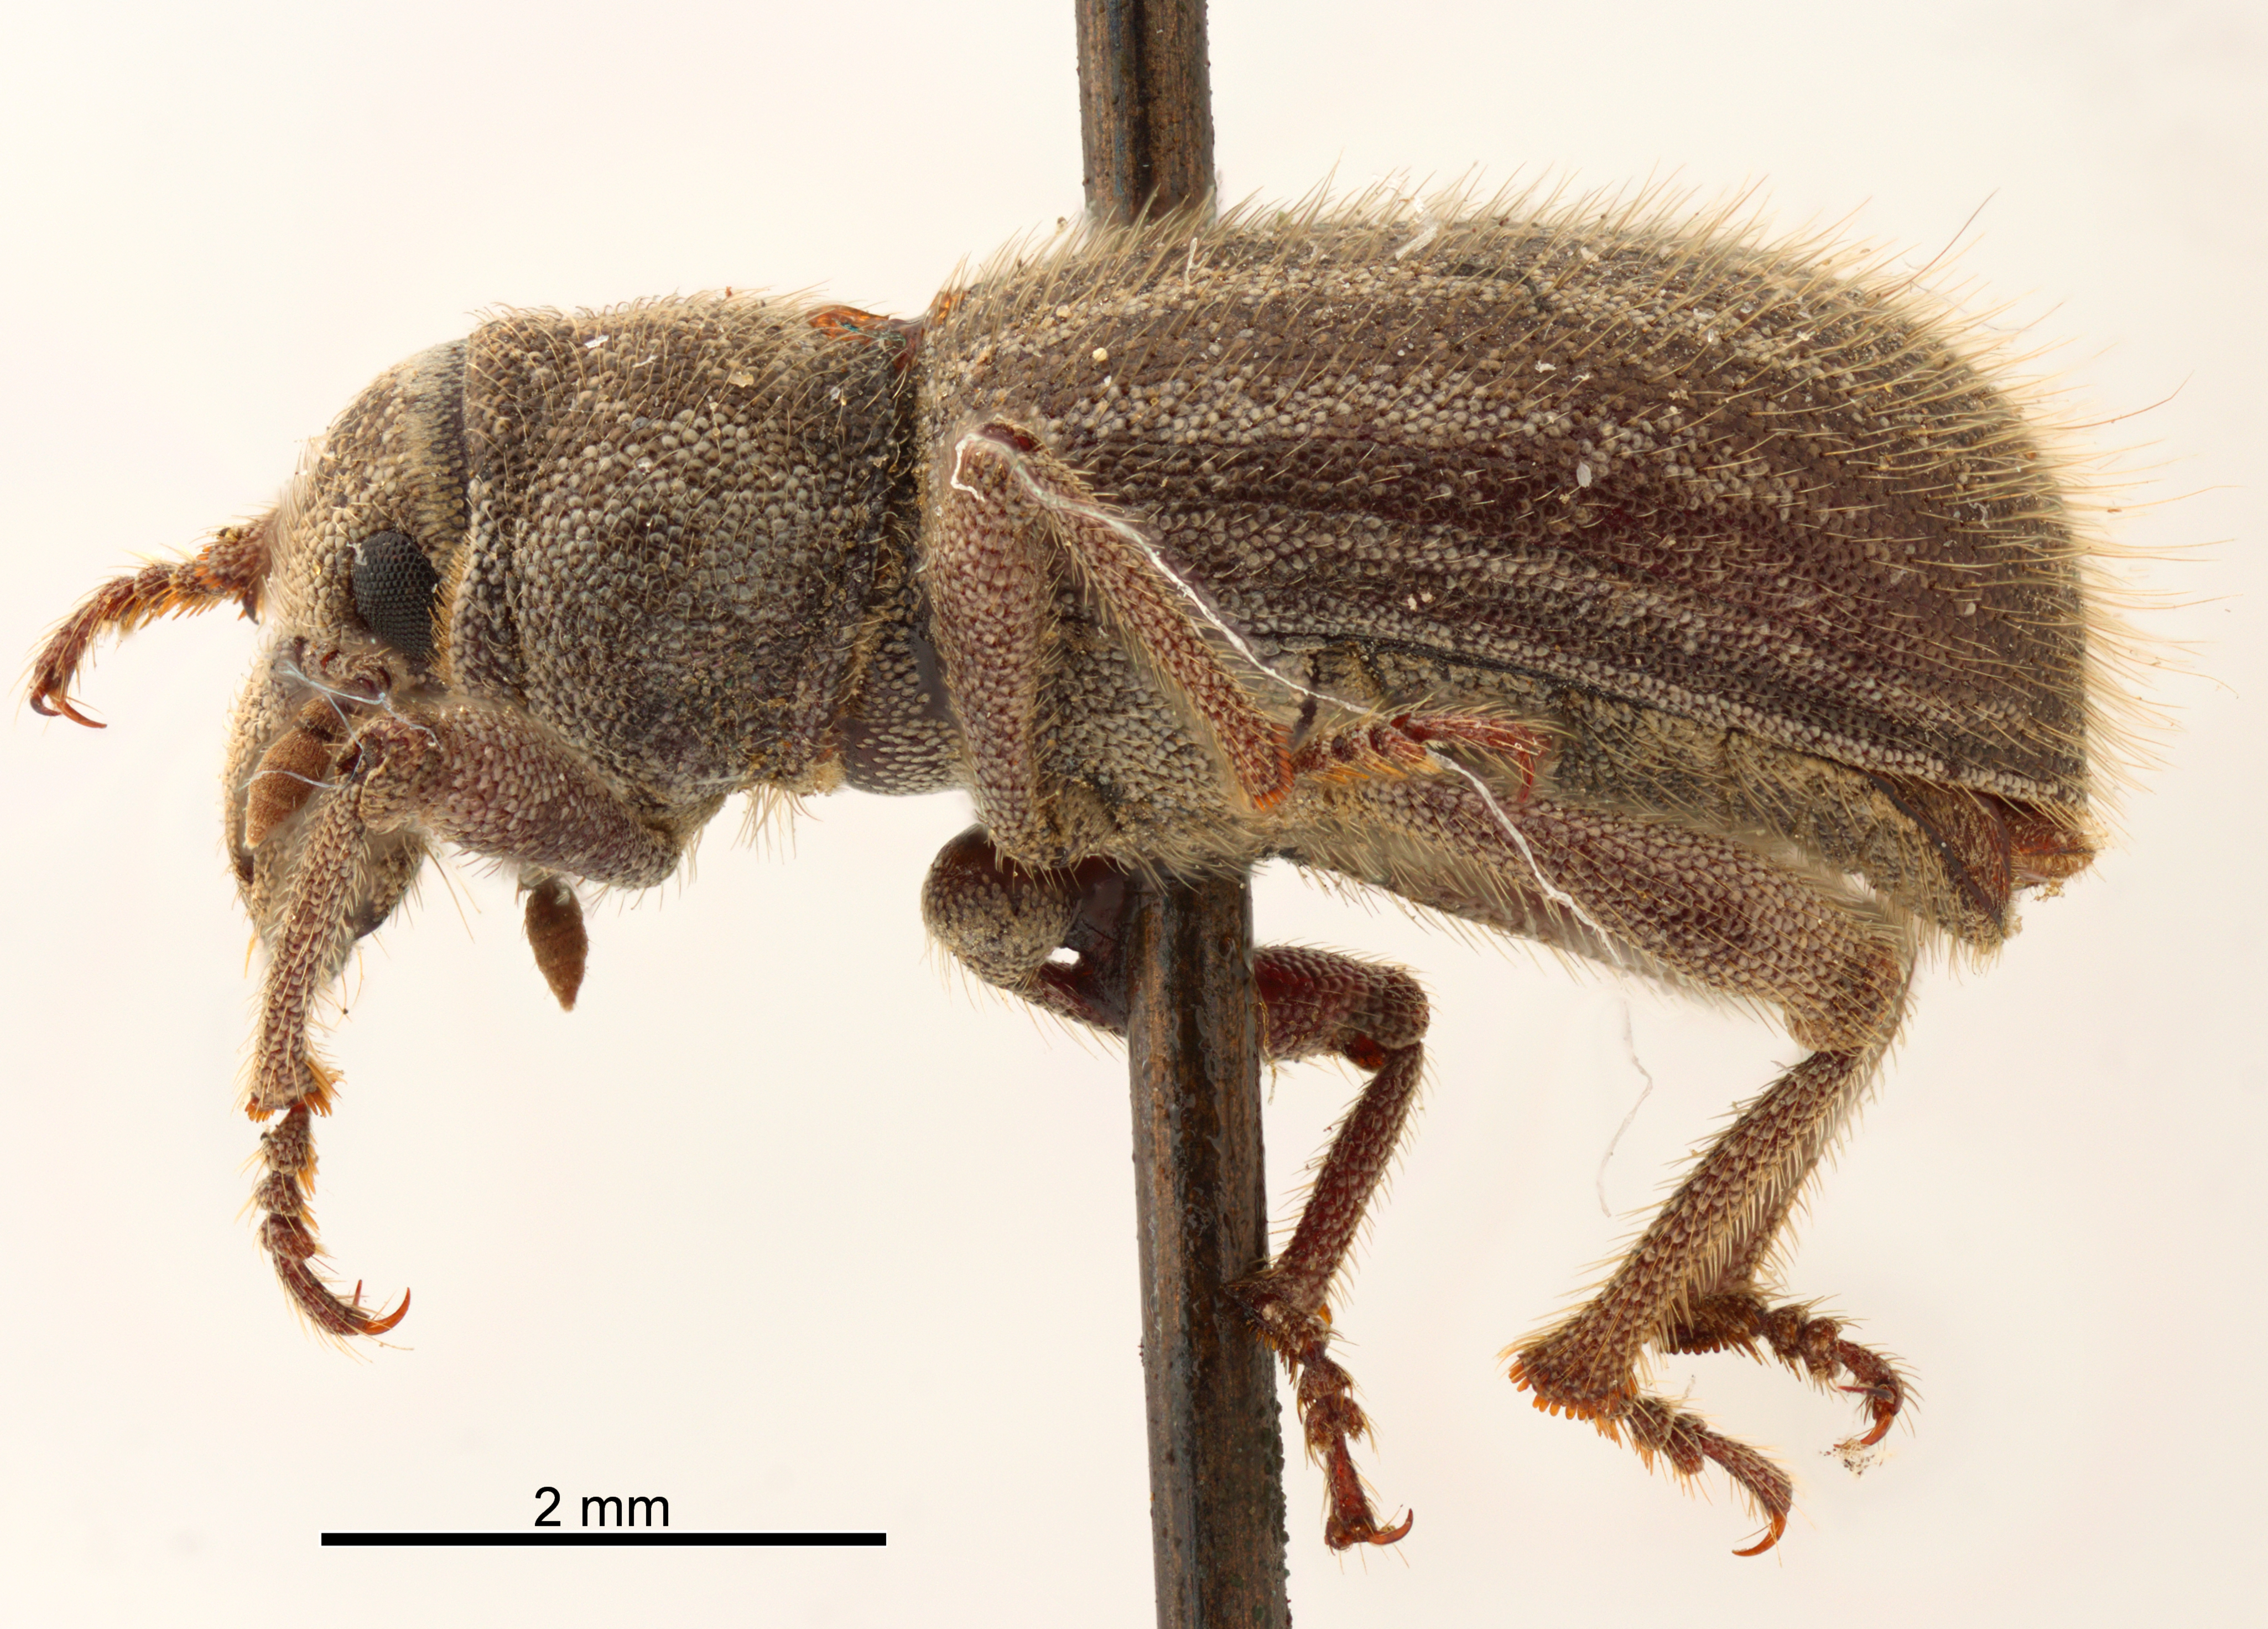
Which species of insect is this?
Paracimbocera atra
